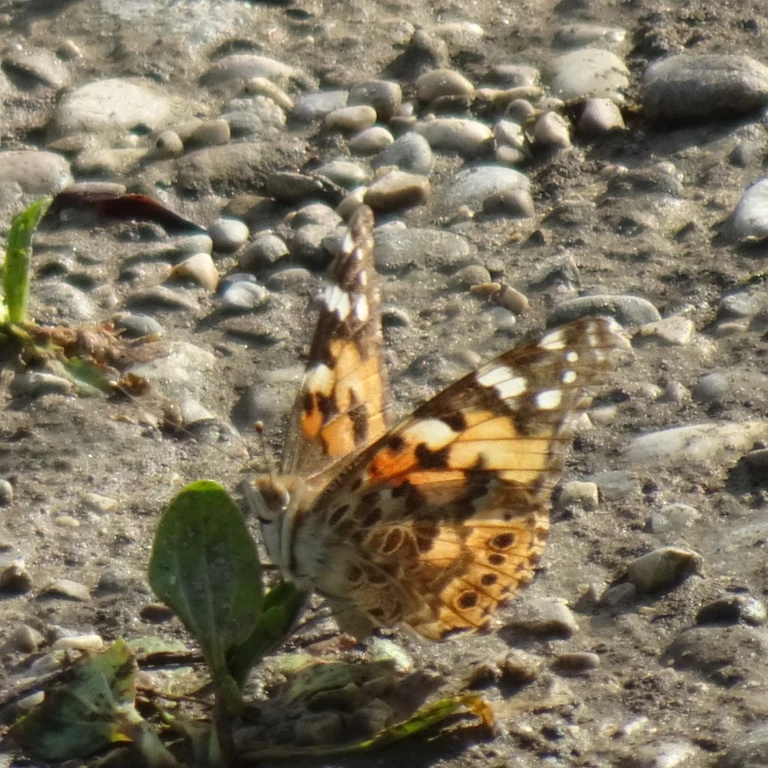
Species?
Vanessa cardui
